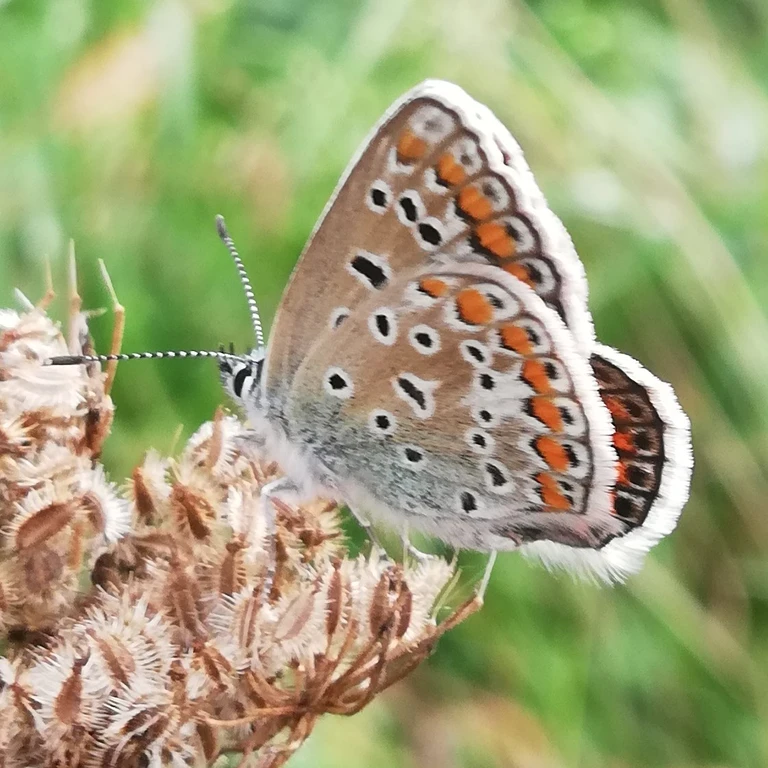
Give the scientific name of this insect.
Polyommatus icarus
